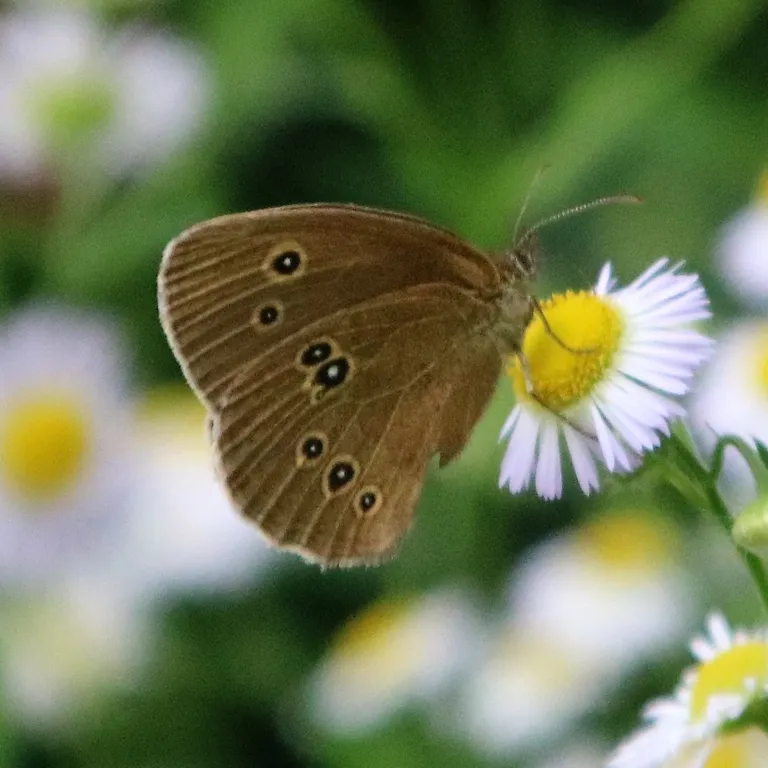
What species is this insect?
Aphantopus hyperantus
